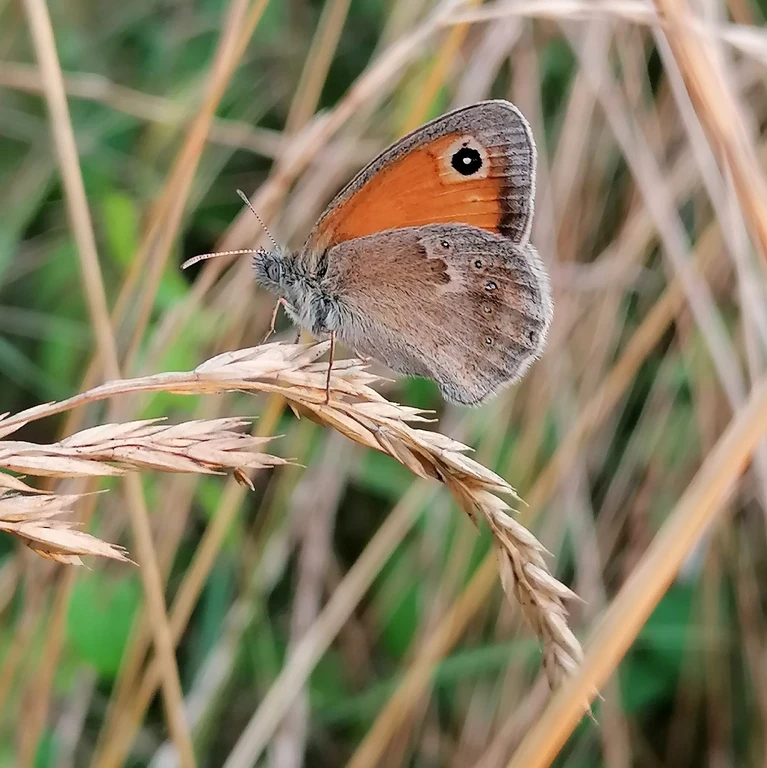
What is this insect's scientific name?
Coenonympha pamphilus
